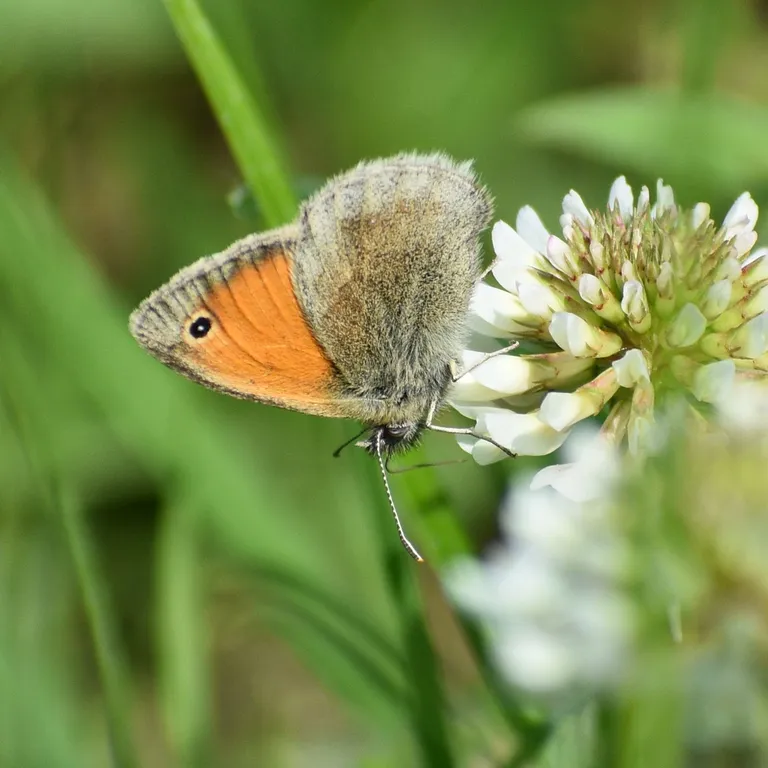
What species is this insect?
Coenonympha pamphilus
